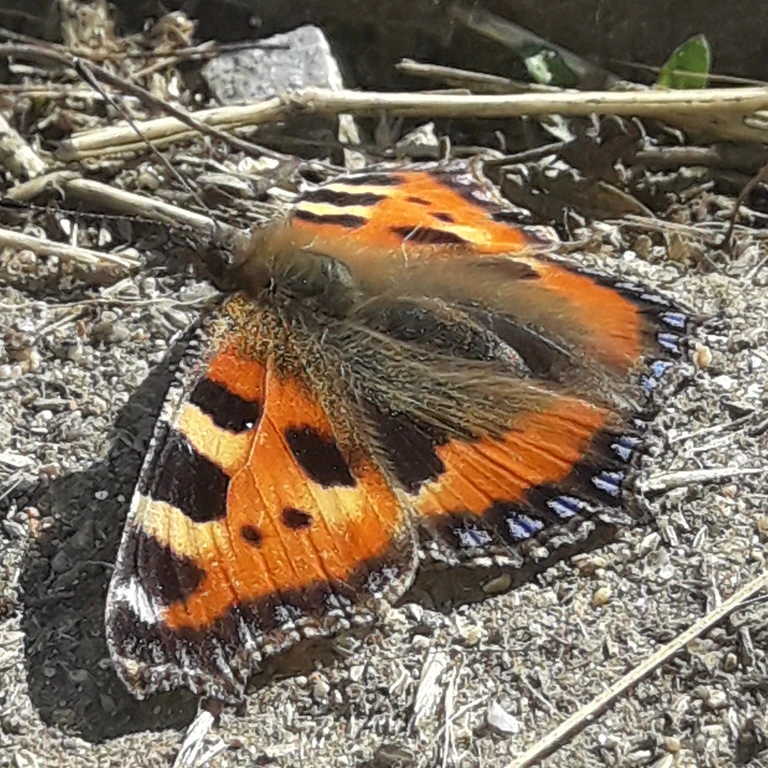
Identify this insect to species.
Aglais urticae
